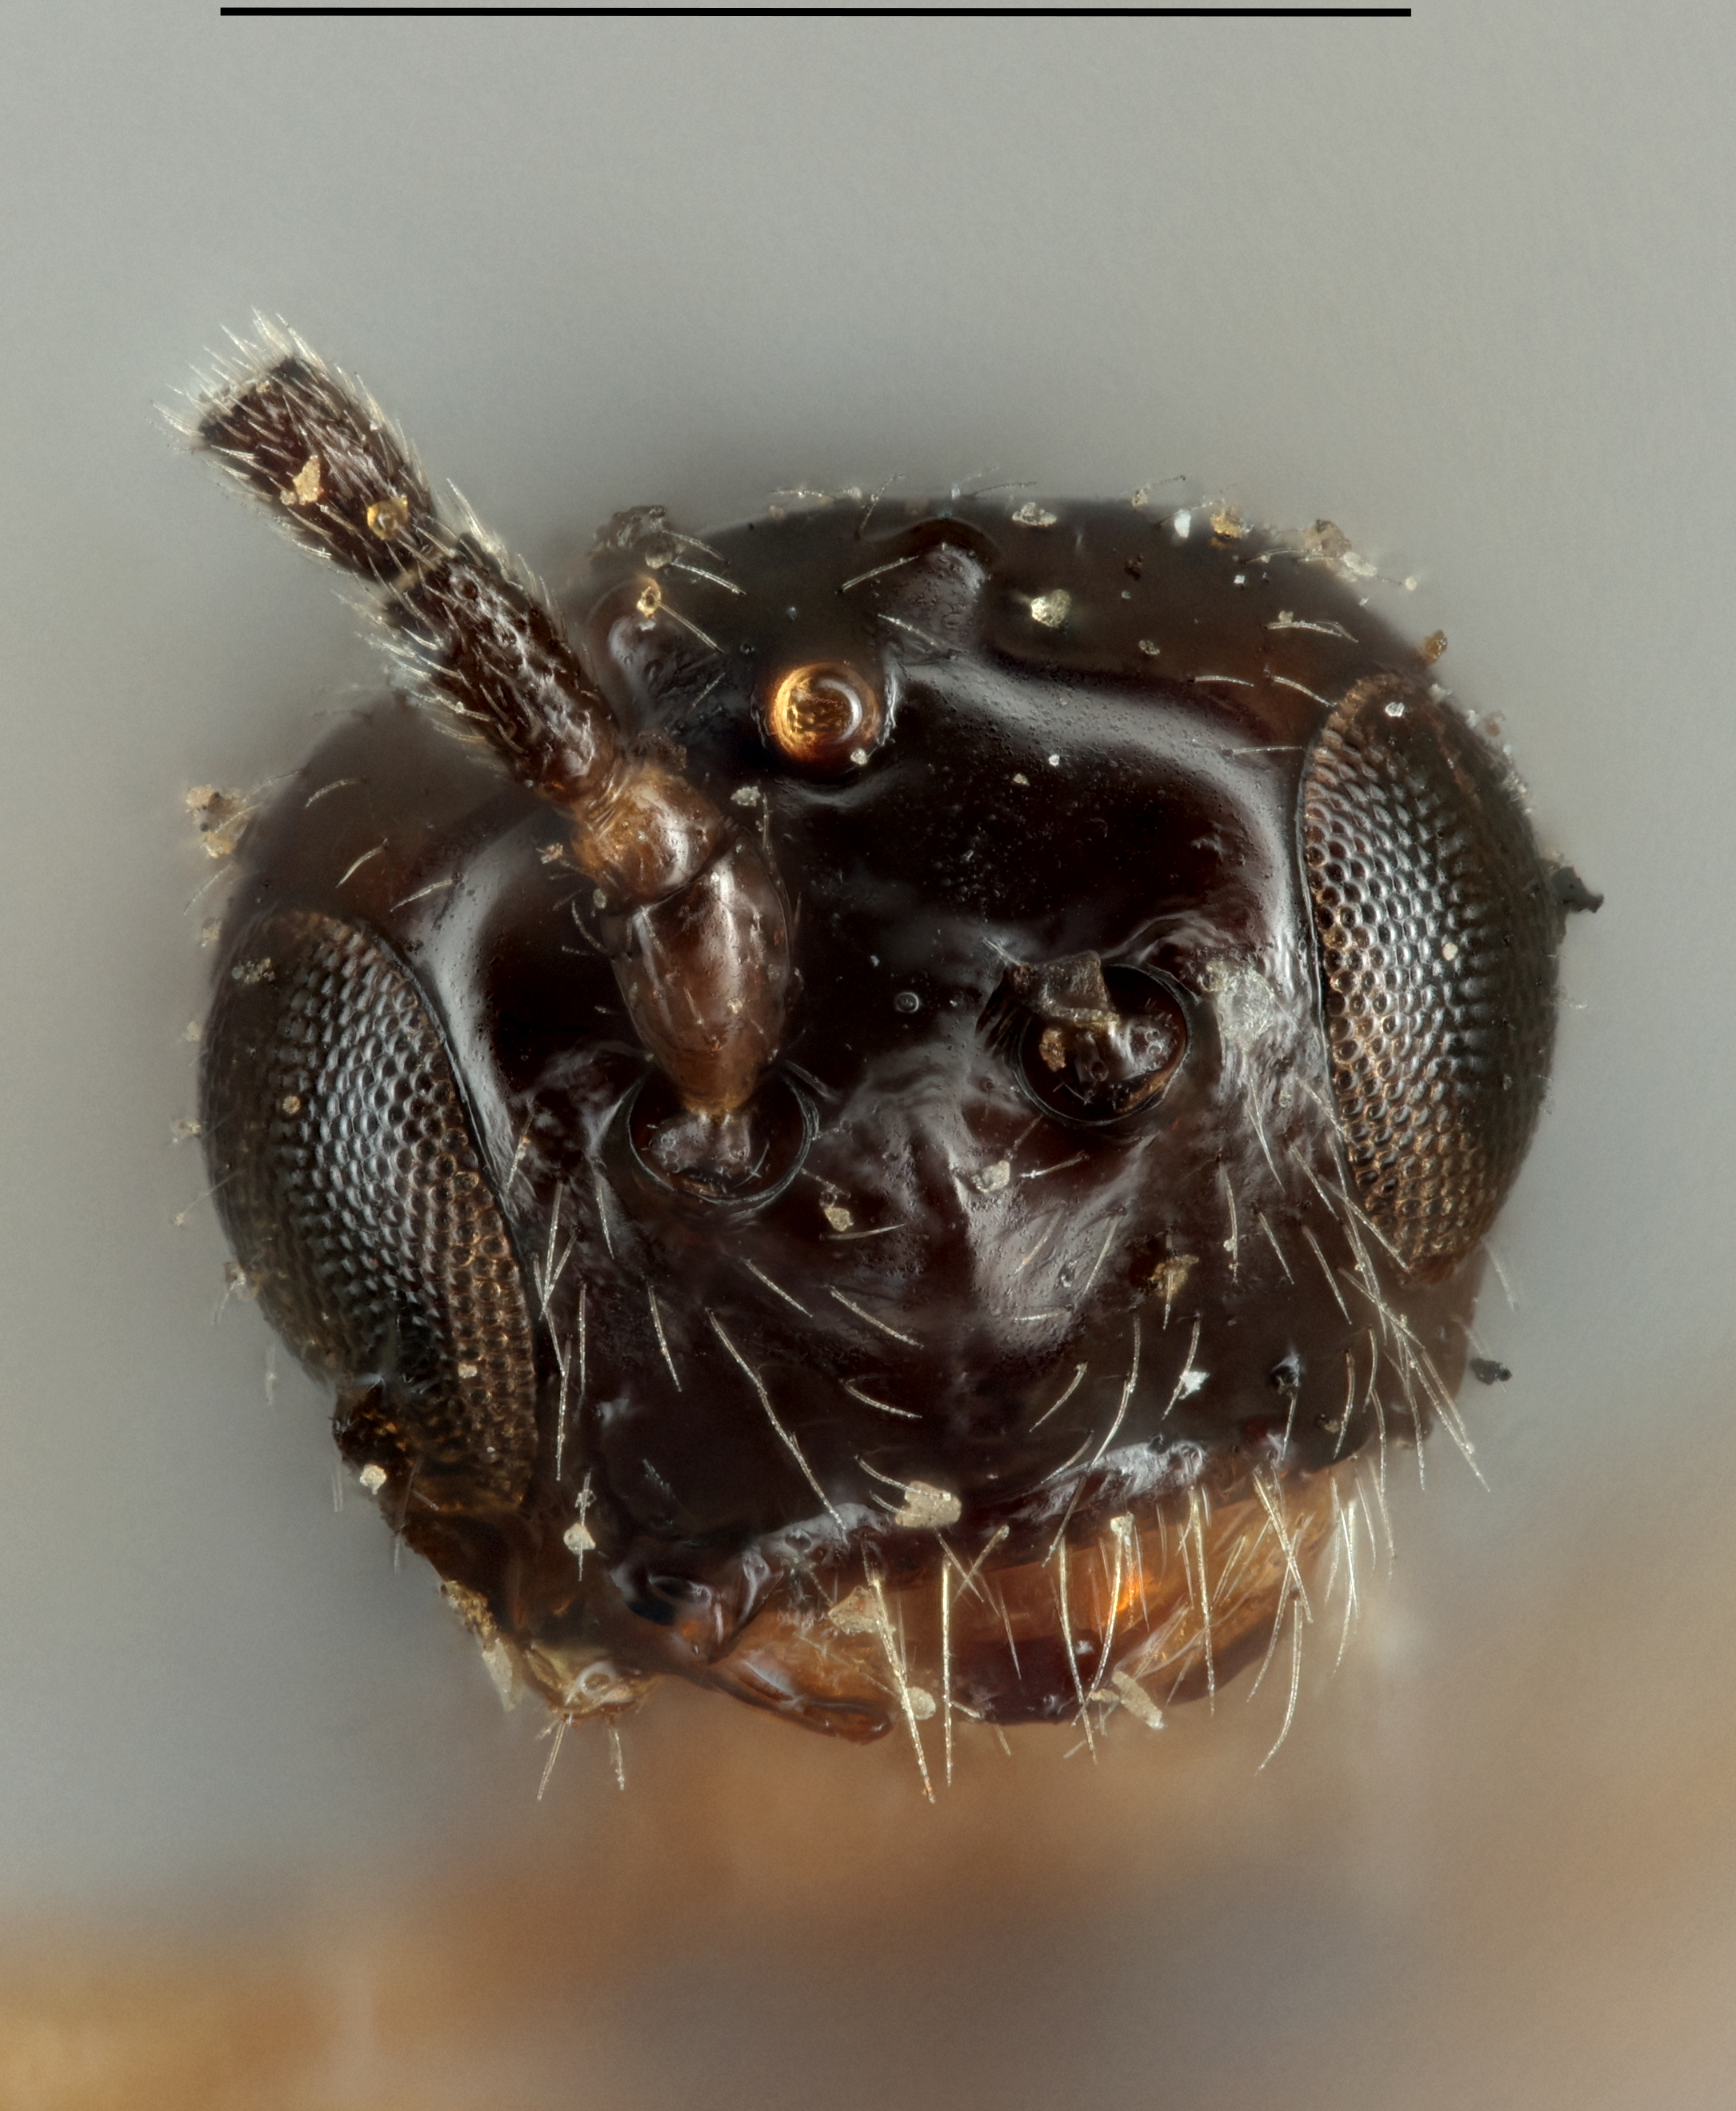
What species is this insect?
Opius oralis
